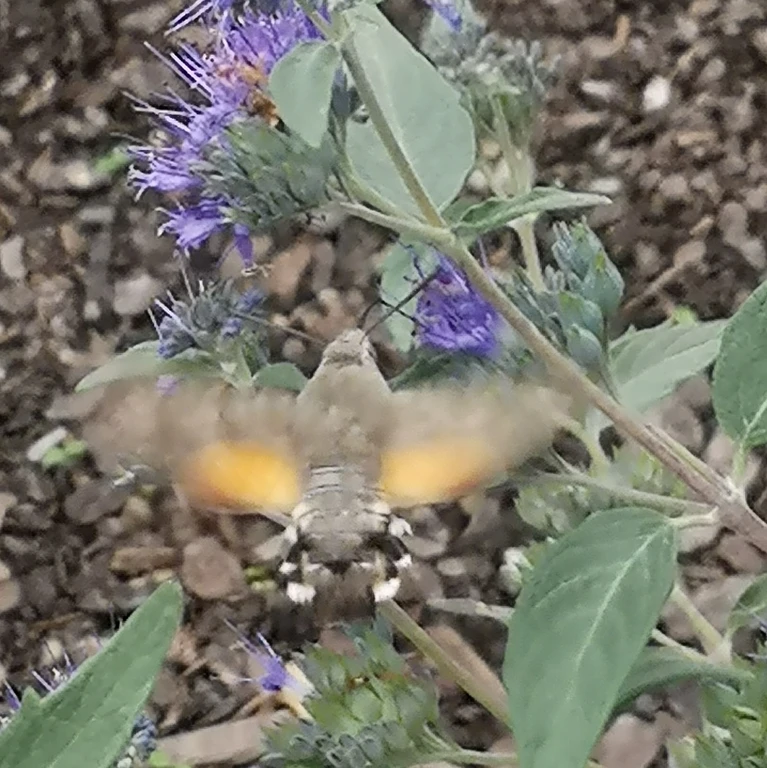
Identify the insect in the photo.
Macroglossum stellatarum
